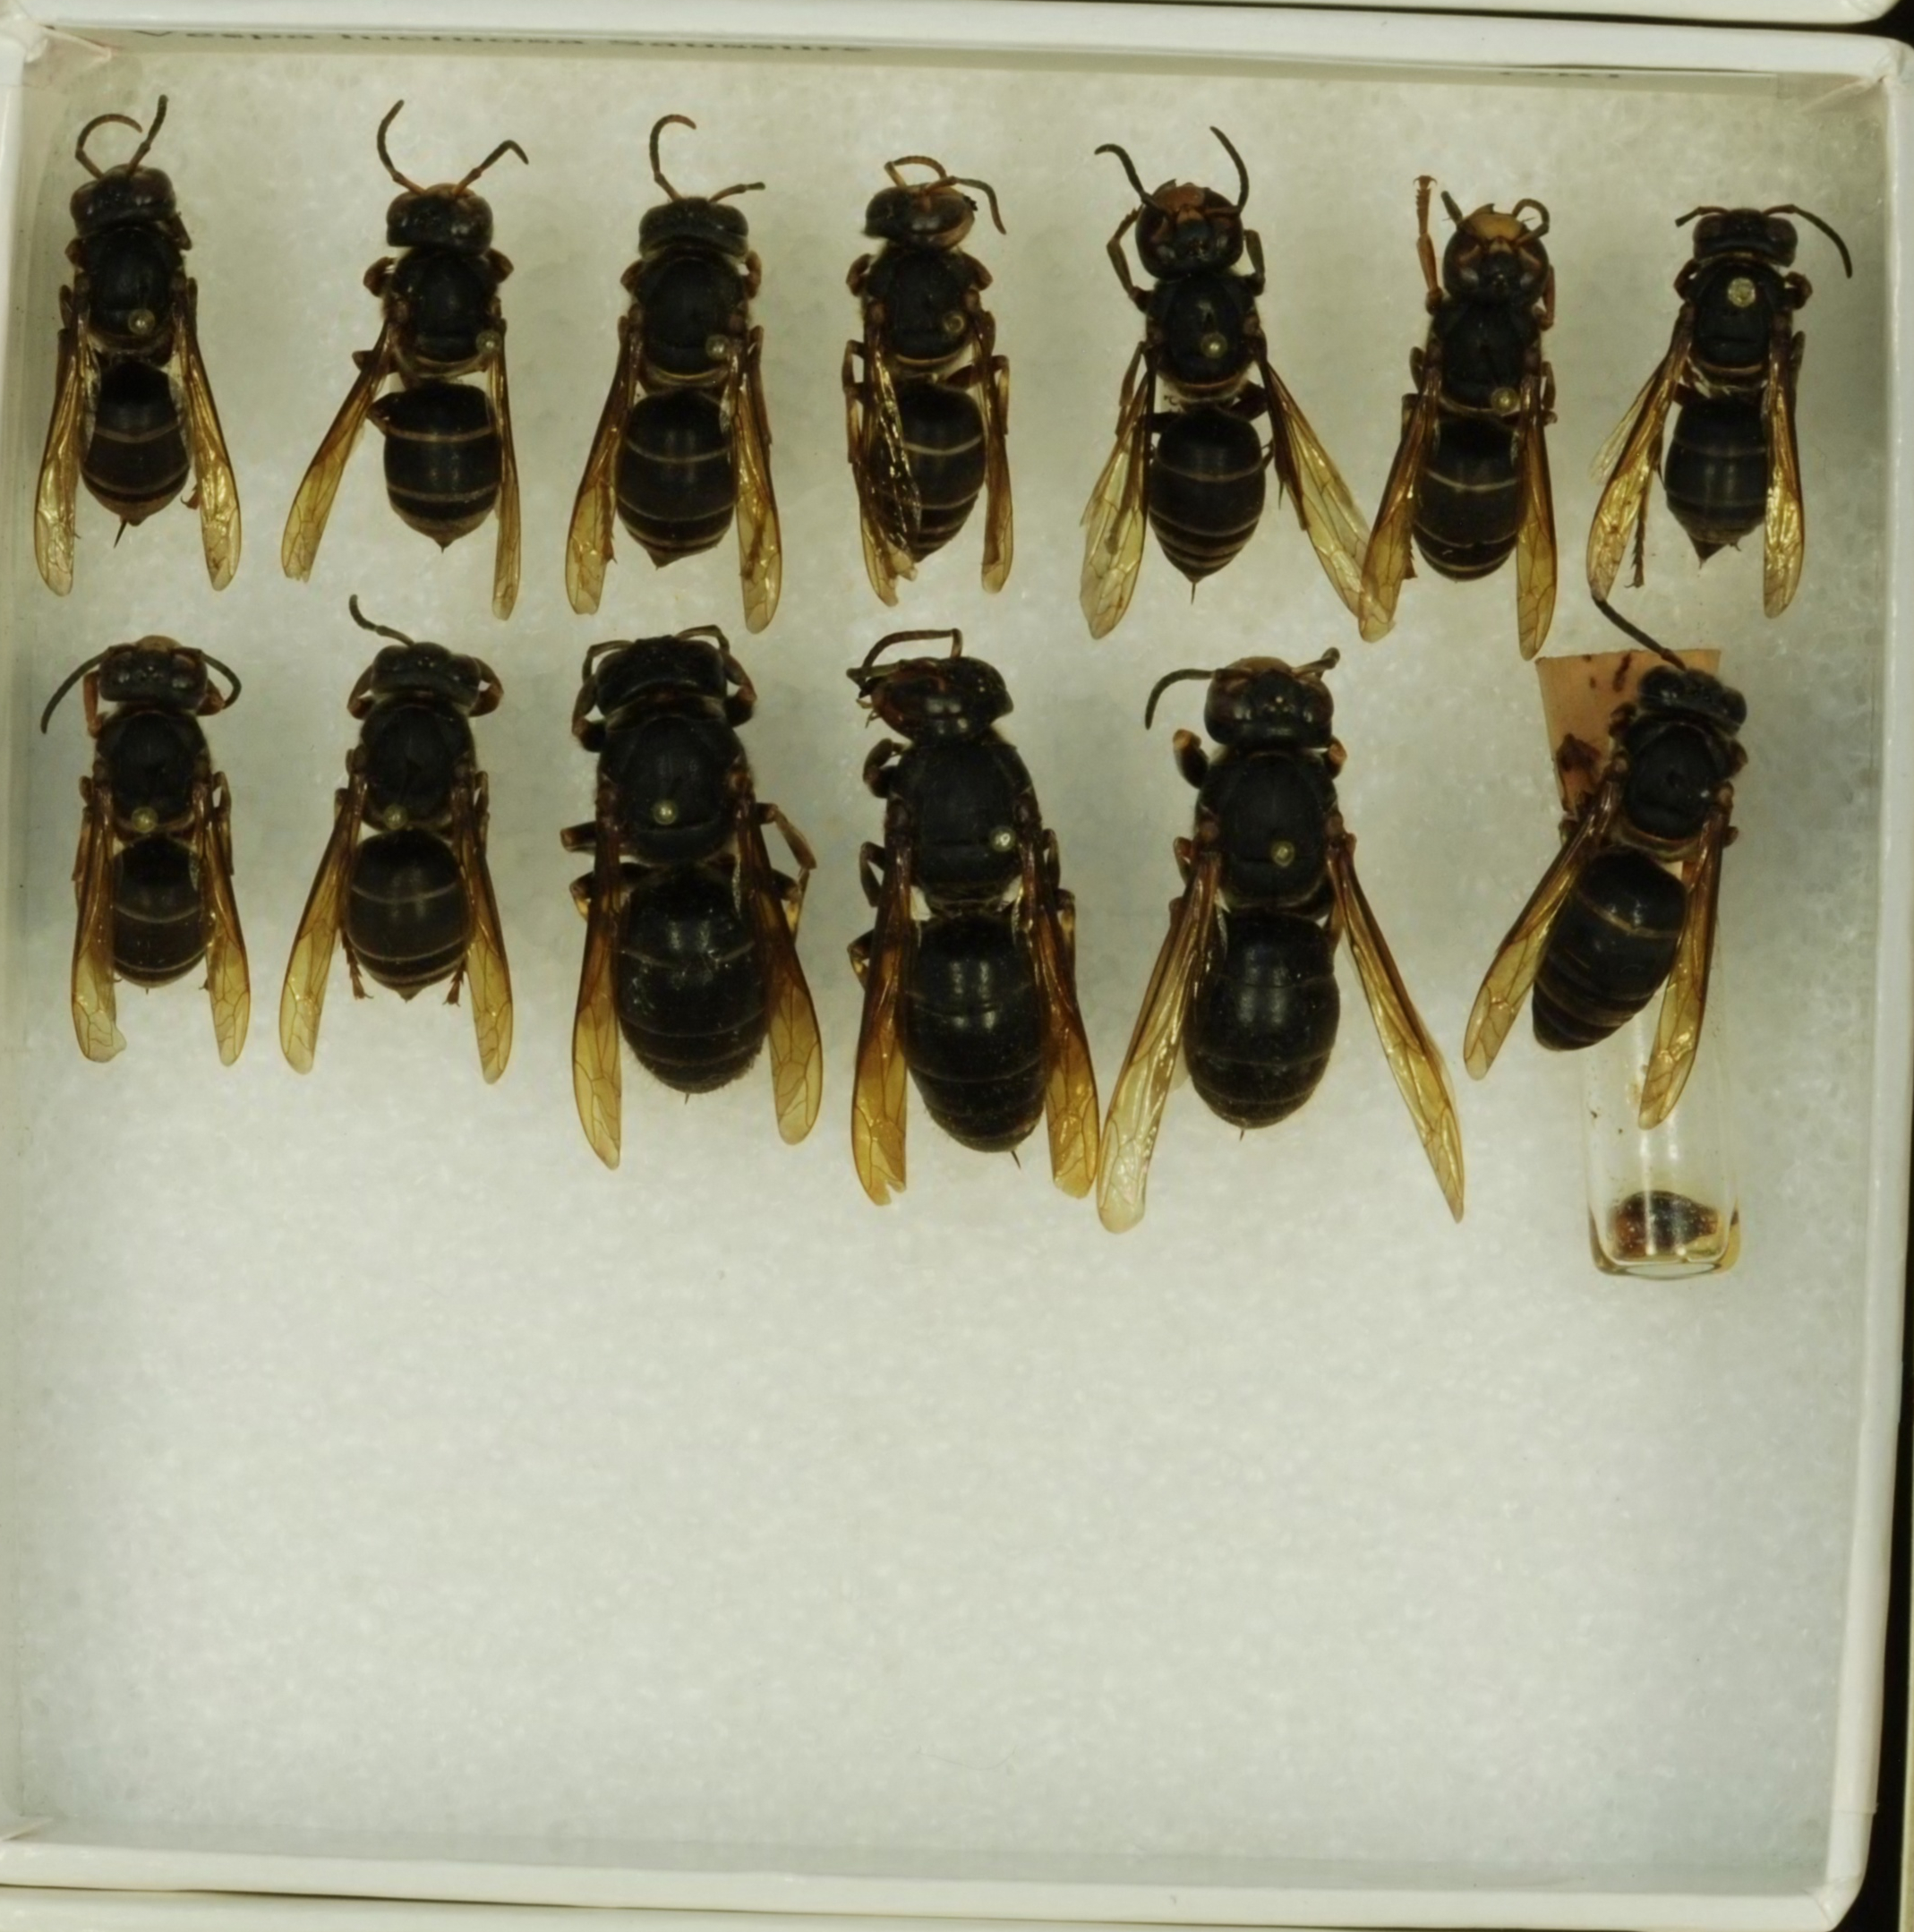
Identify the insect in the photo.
Vespa luctuosa
